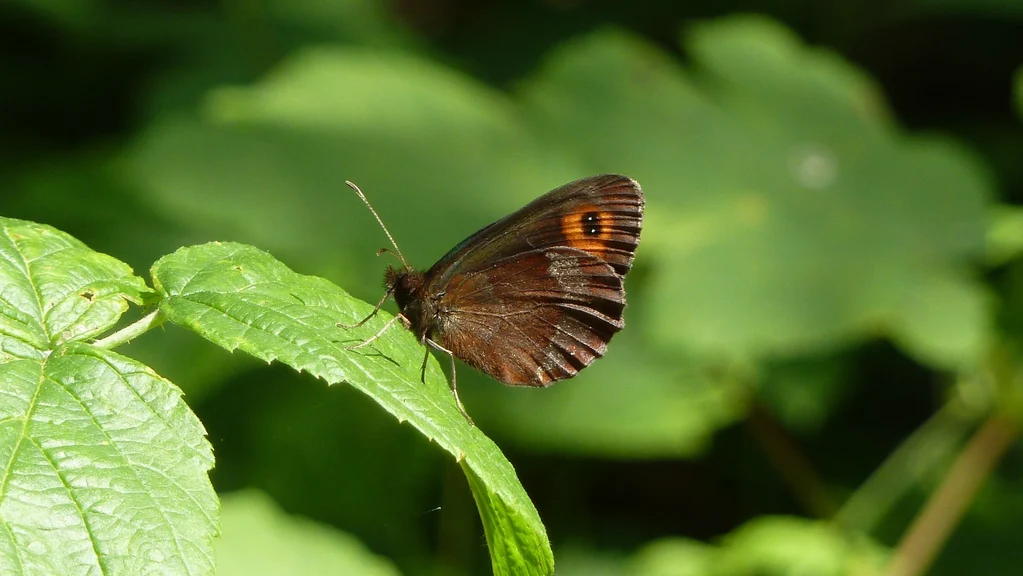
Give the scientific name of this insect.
Erebia aethiops
